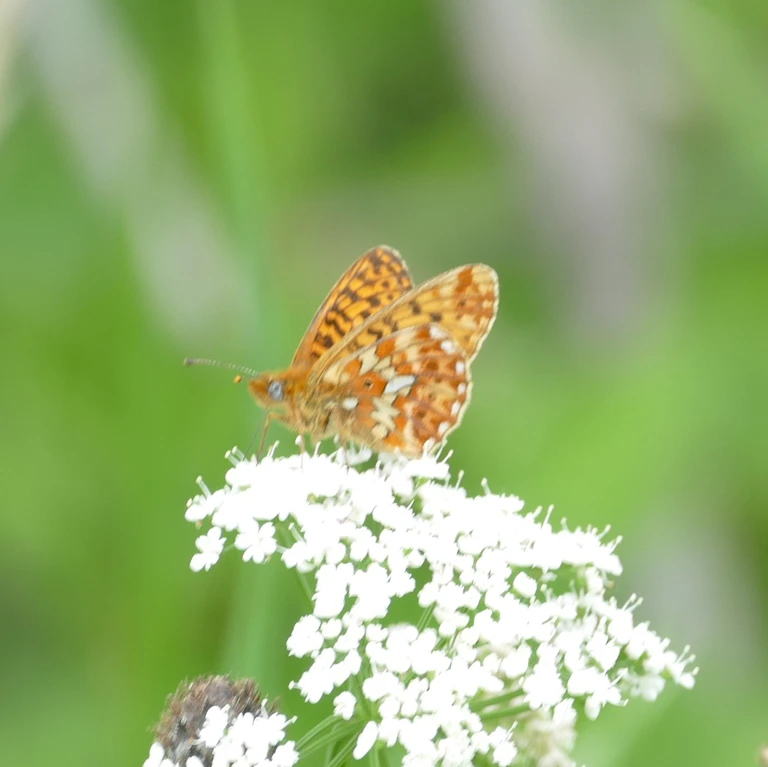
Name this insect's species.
Boloria euphrosyne (also Clossiana euphrosyne)
